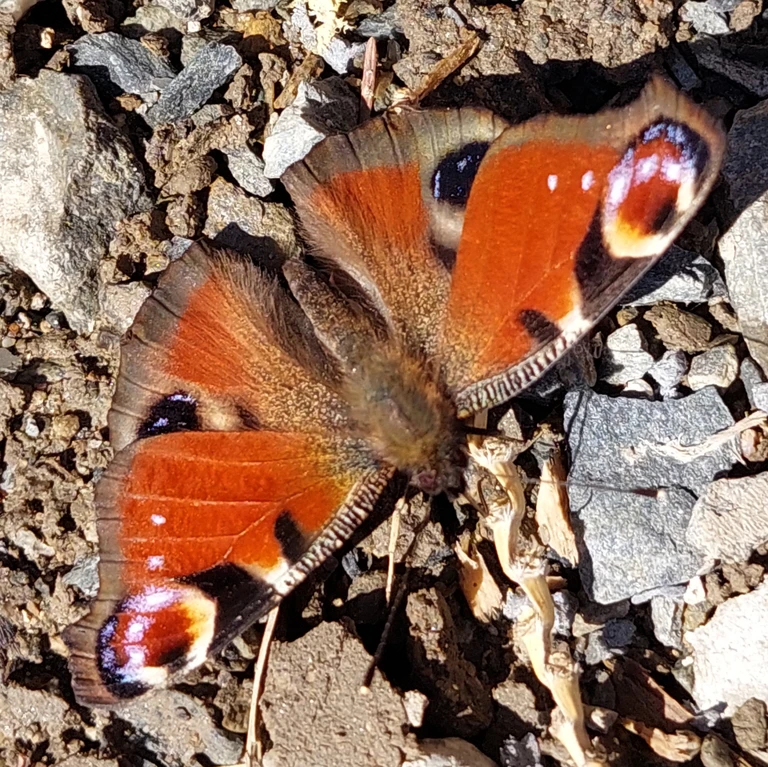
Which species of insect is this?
Aglais io
